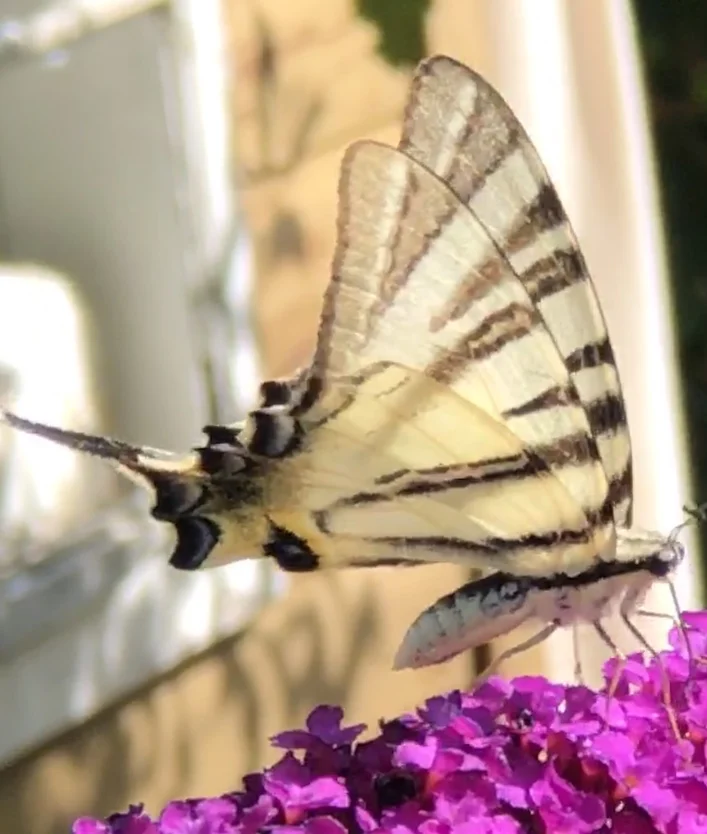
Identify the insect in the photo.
Iphiclides podalirius
